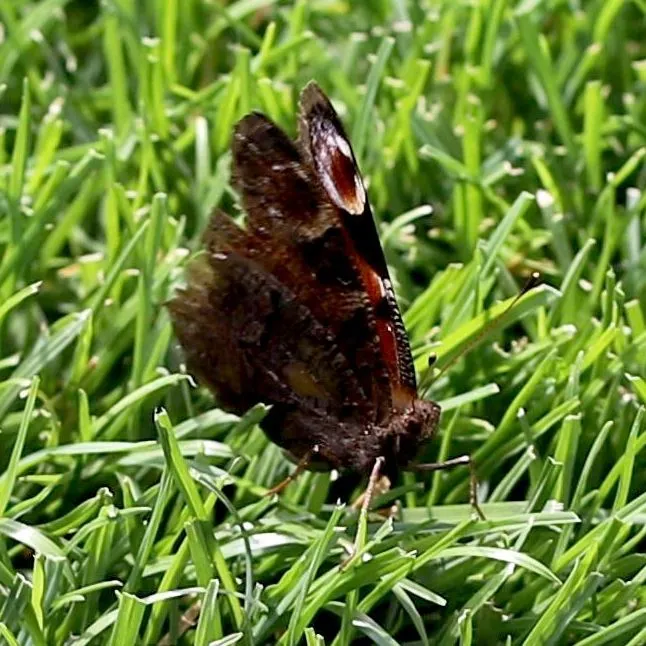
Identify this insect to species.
Aglais io
